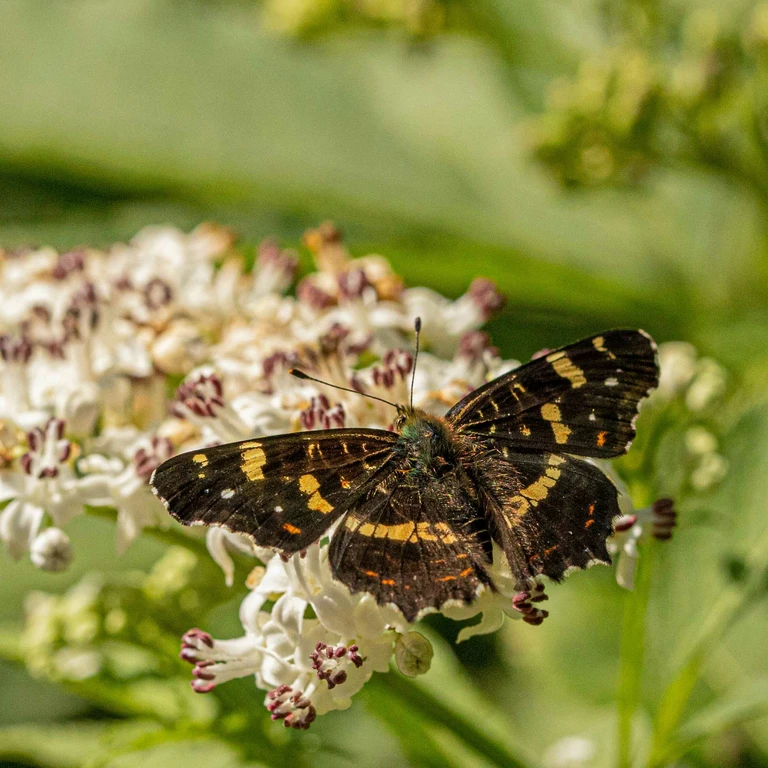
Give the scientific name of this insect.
Araschnia levana
